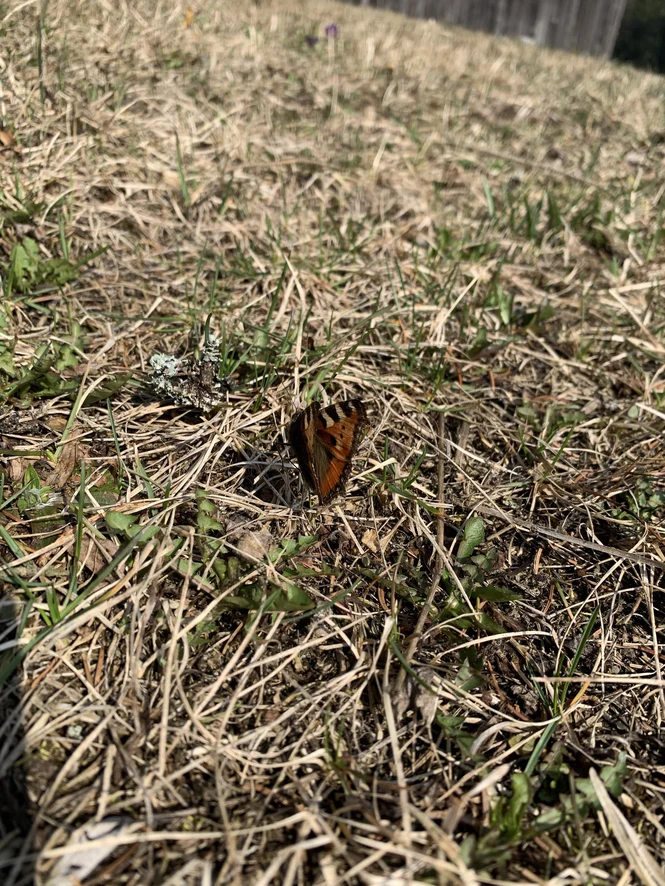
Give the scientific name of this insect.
Aglais urticae
